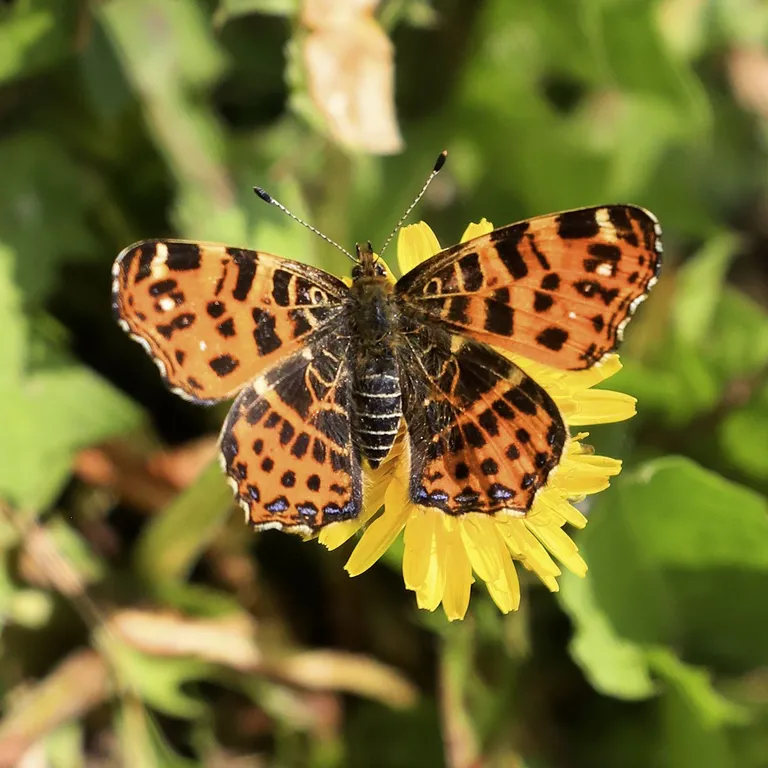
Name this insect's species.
Araschnia levana
